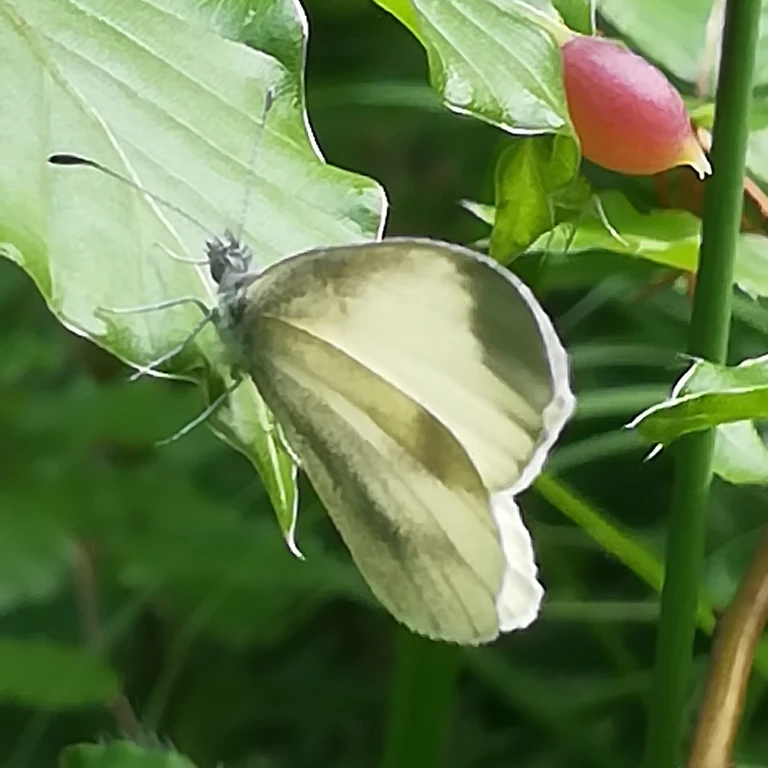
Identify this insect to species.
Leptidea sinapis/juvernica
